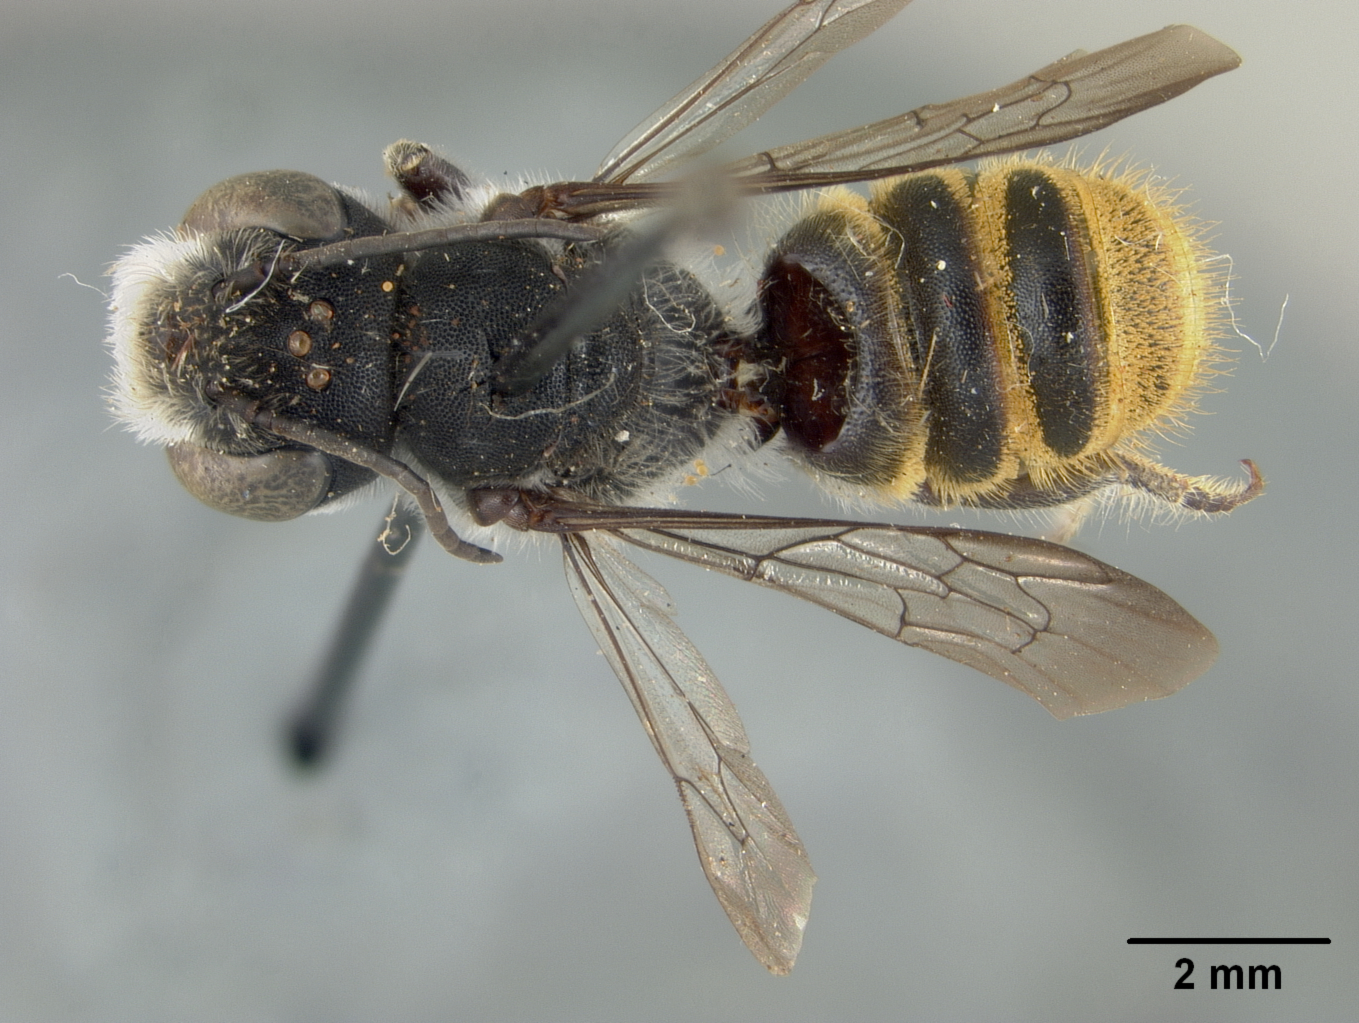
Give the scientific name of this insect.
Megachile knabi
